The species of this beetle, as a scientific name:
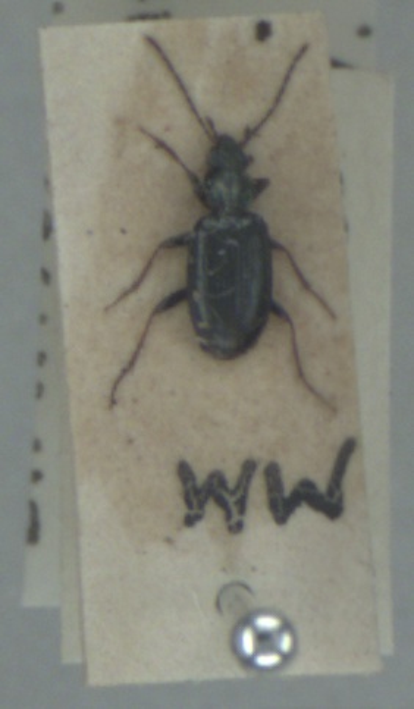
Bembidion atrocaeruleum
